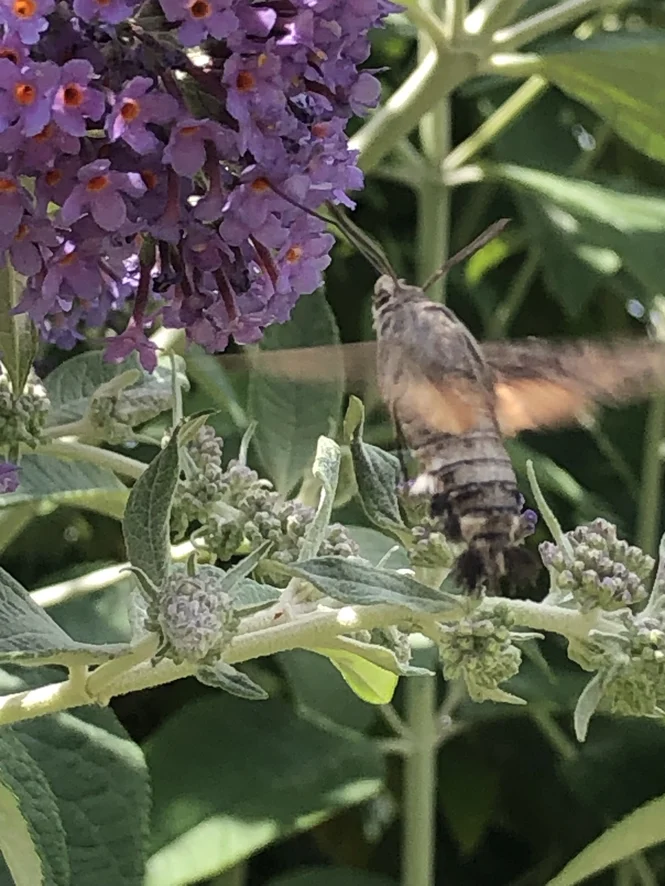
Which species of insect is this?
Macroglossum stellatarum
